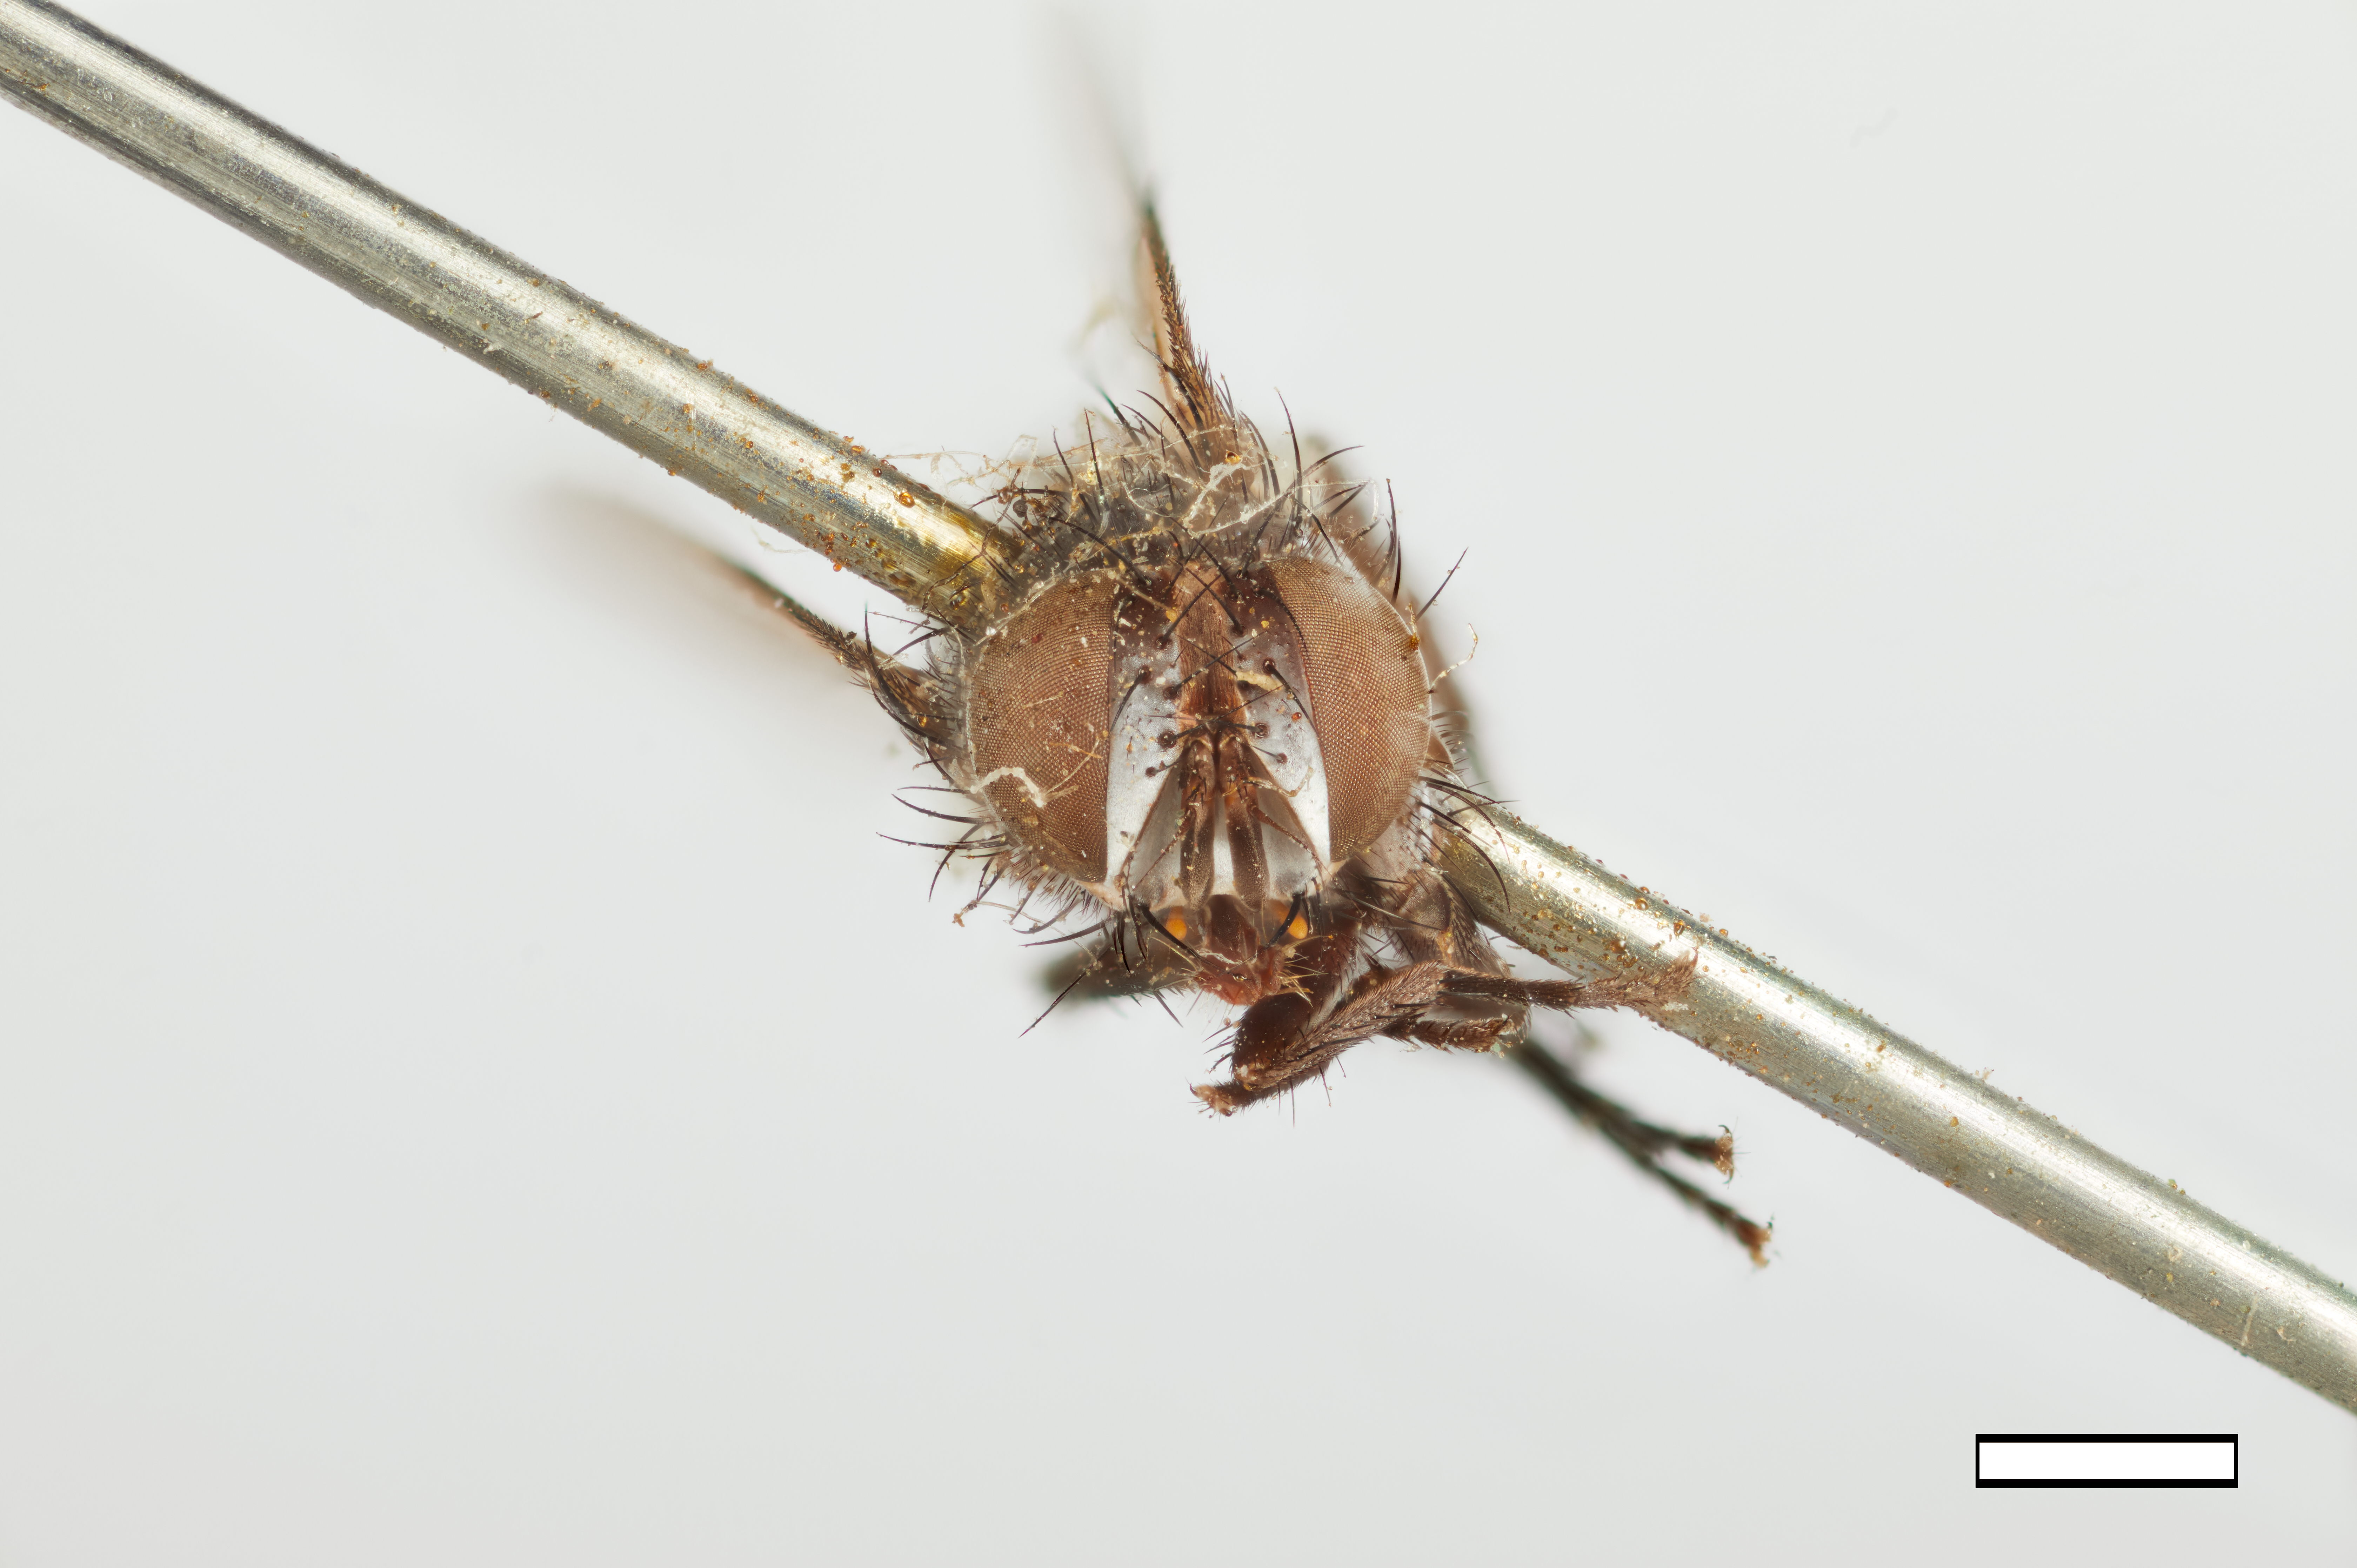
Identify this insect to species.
Hypostena dunningii
